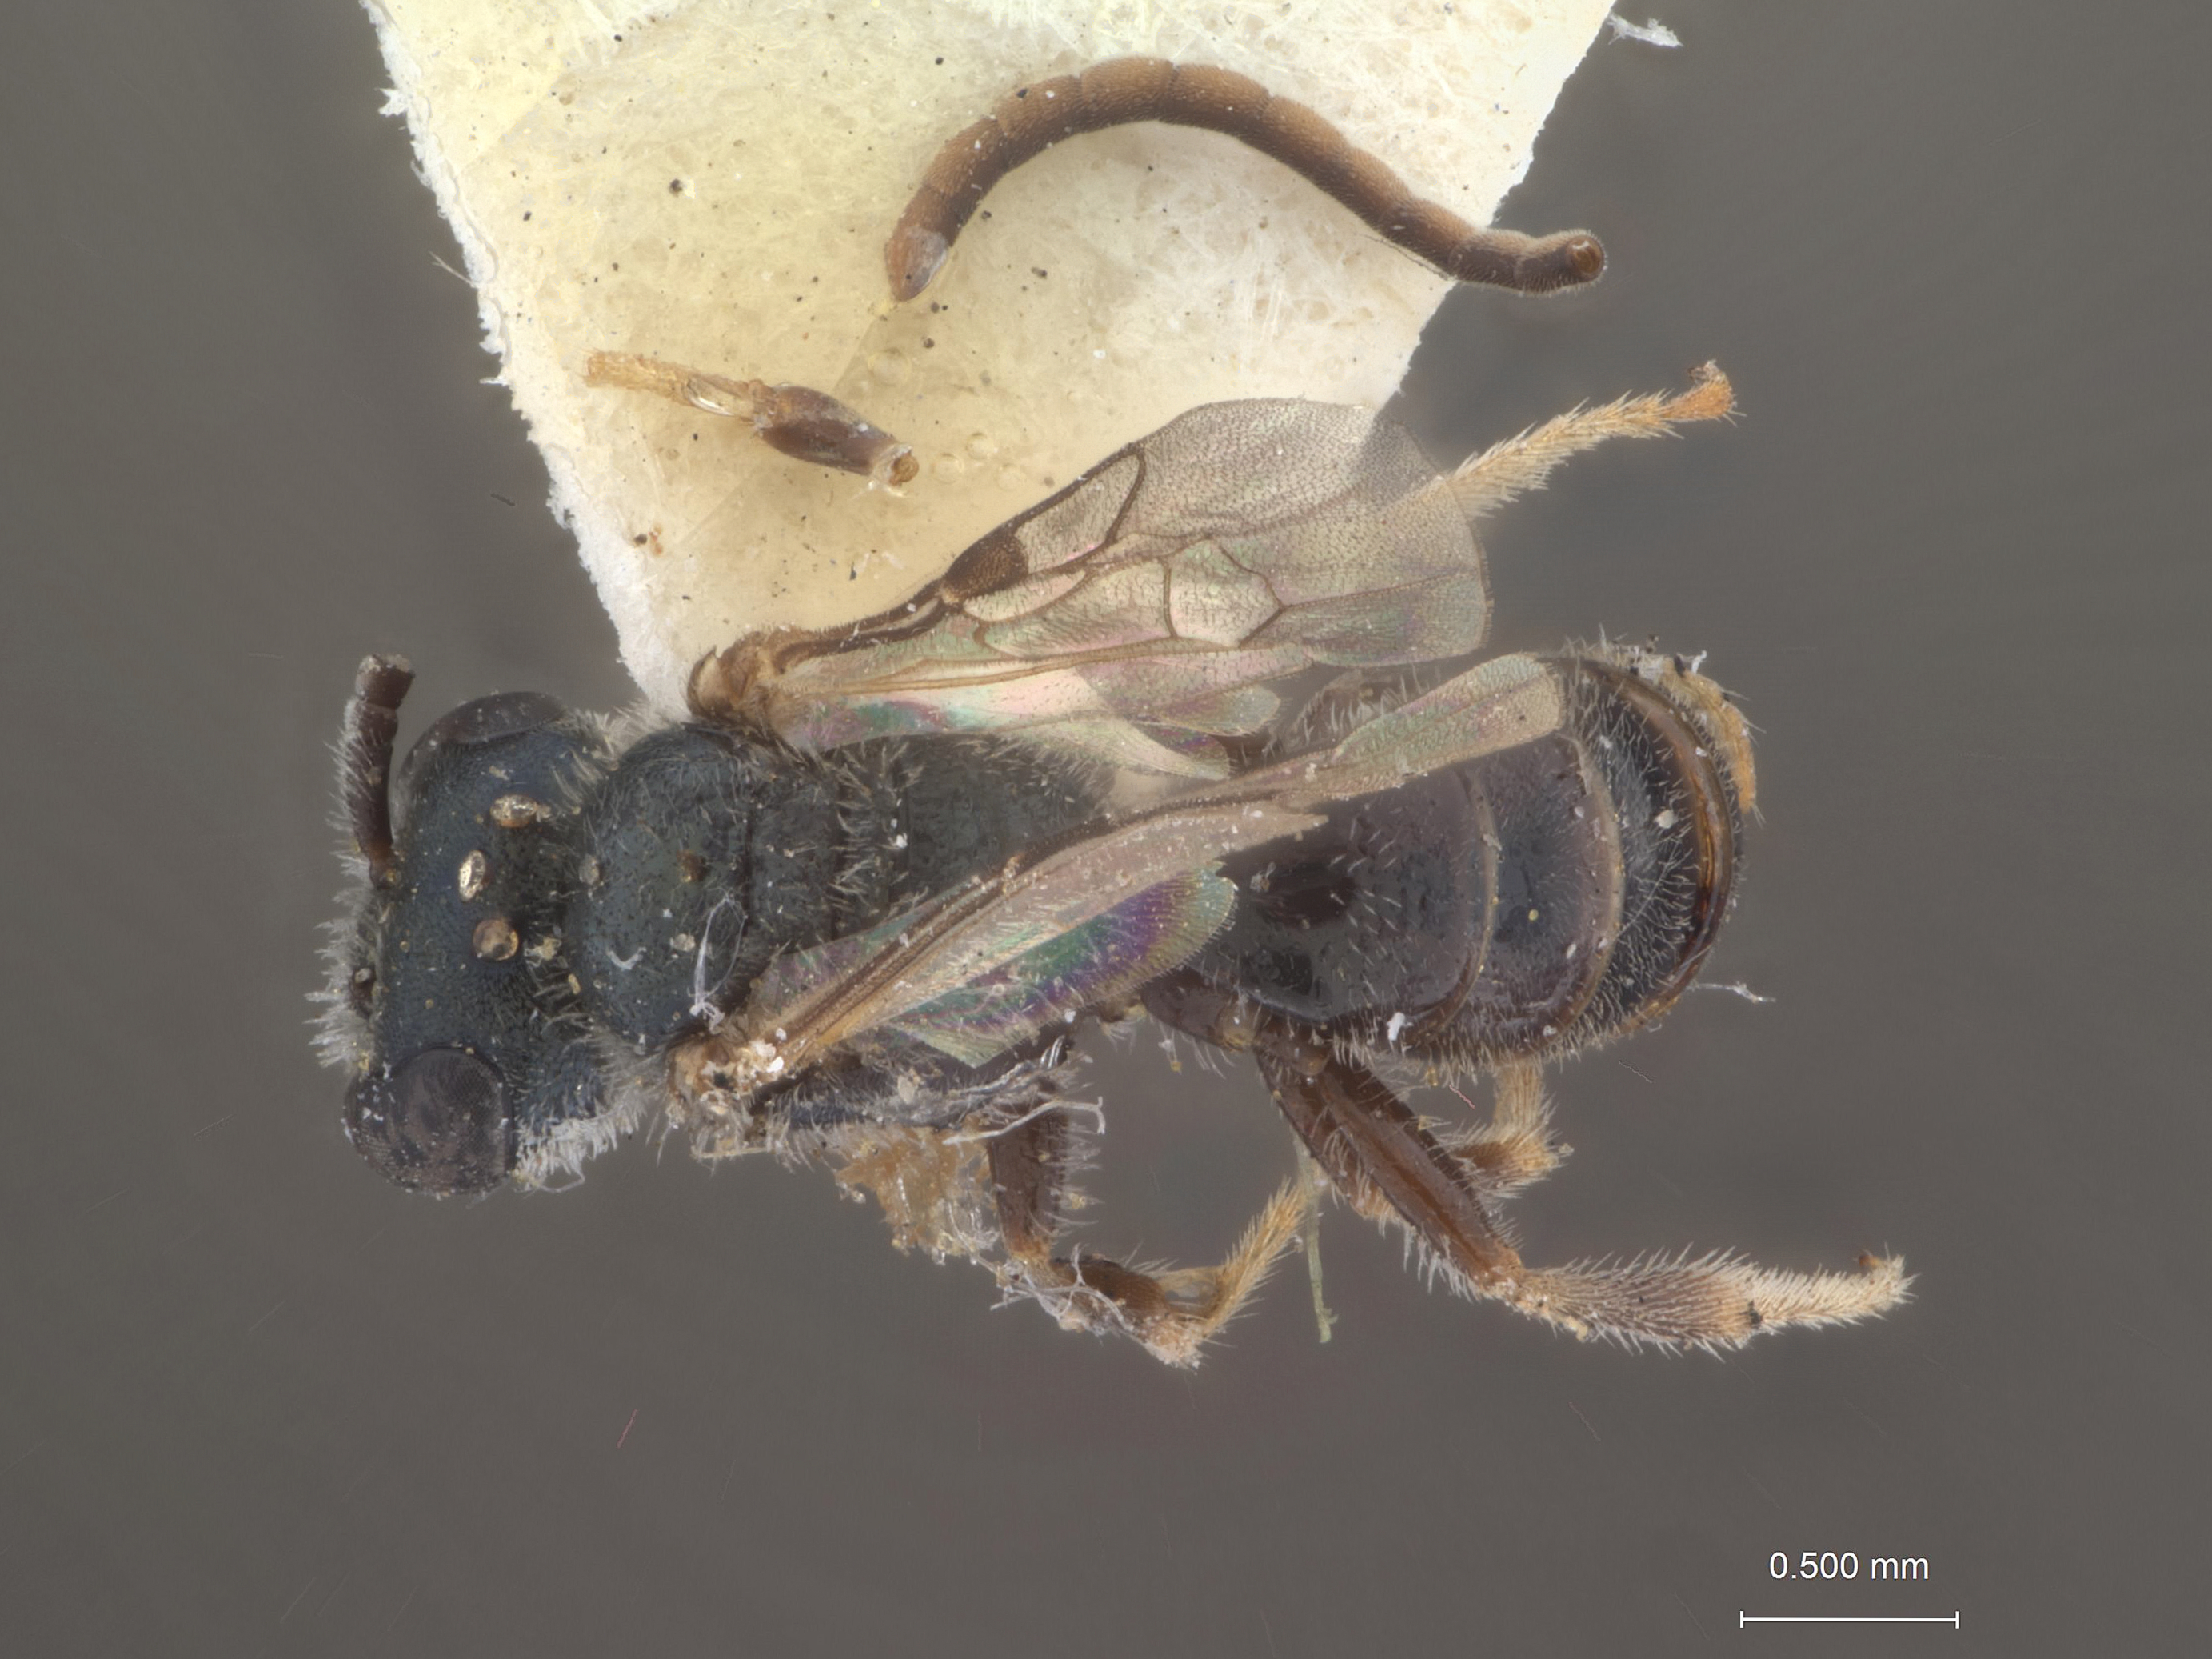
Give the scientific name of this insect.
Halictus insolitus
